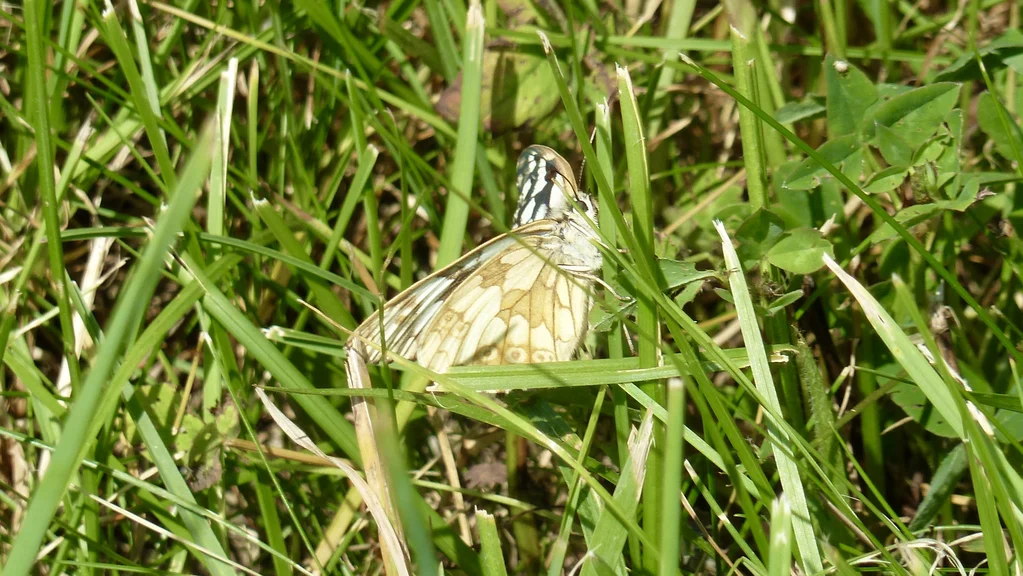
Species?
Melanargia galathea
